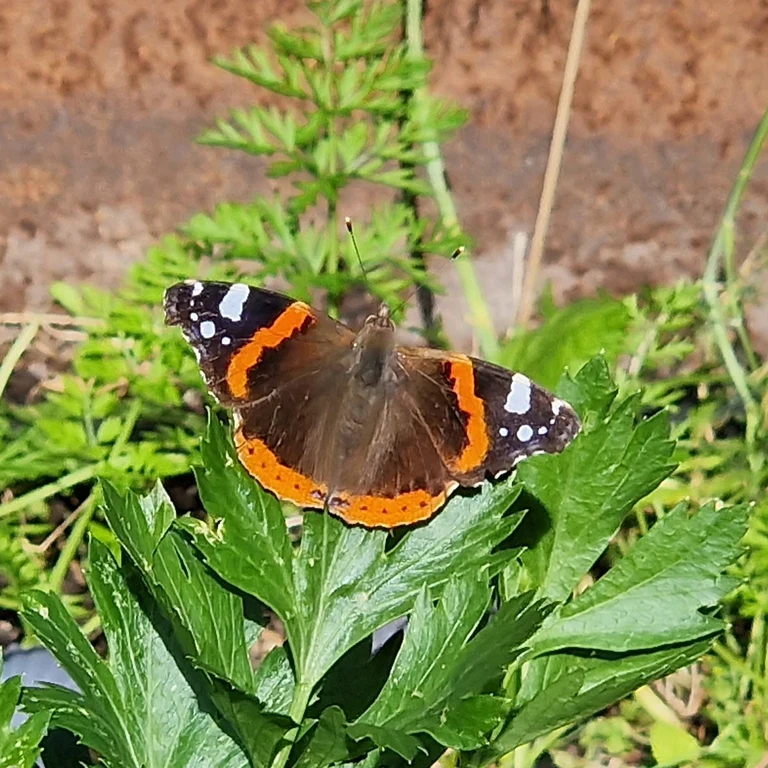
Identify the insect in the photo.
Vanessa atalanta
